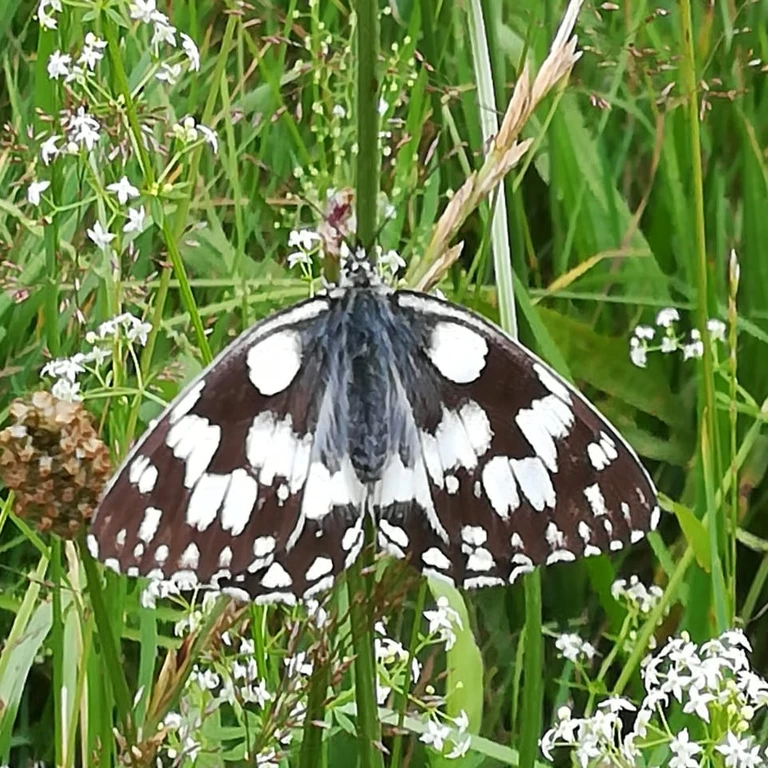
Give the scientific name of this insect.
Melanargia galathea
